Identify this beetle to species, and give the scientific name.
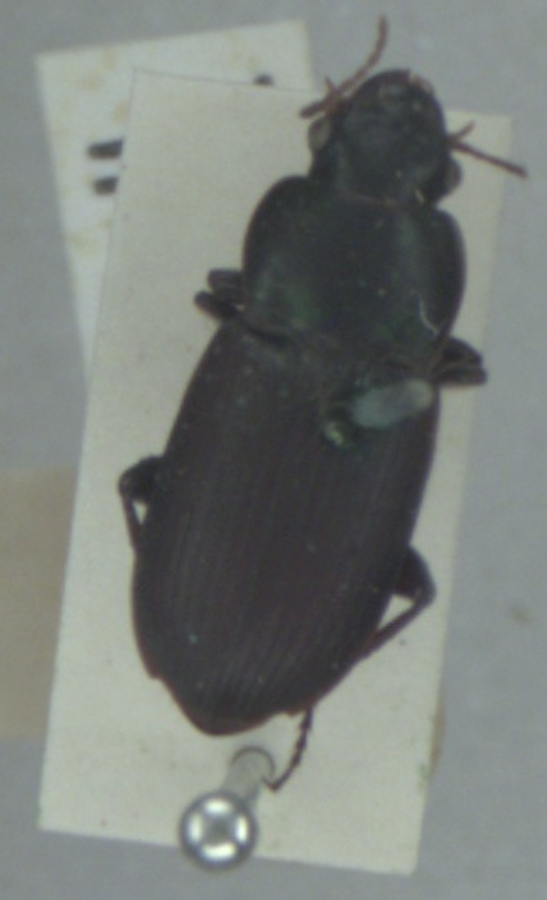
Harpalus affinis
